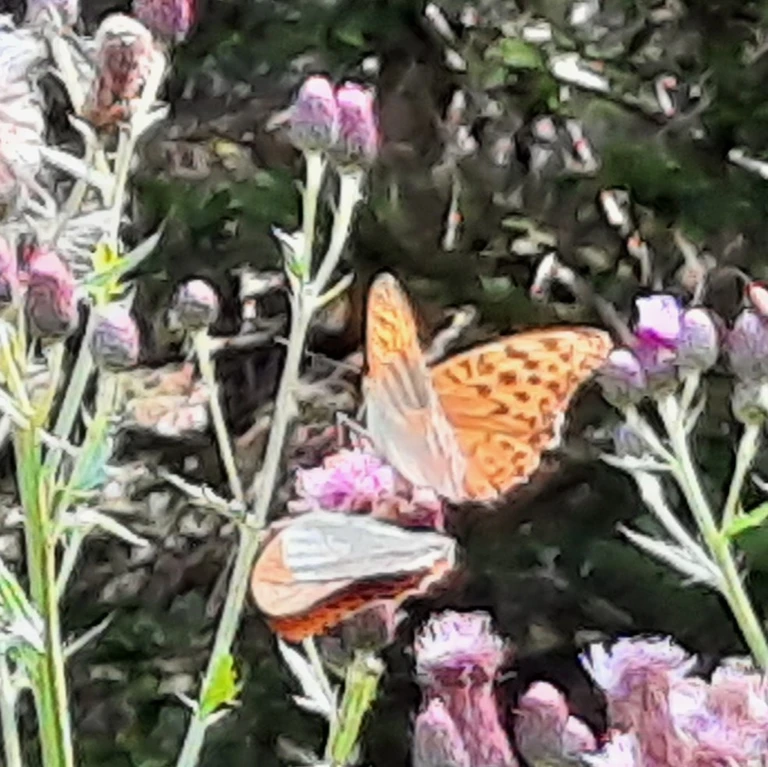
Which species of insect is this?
Argynnis paphia
